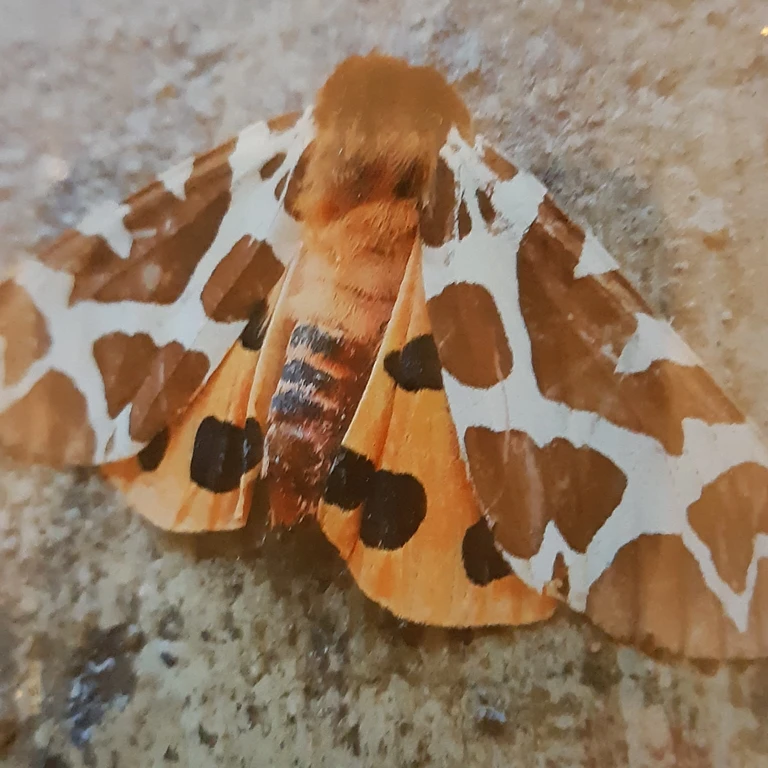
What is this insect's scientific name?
Arctia caja
